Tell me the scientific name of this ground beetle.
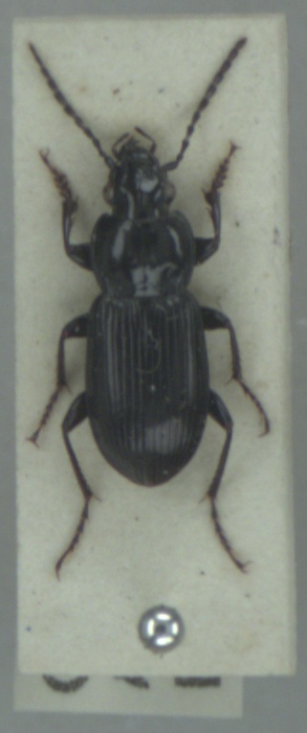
Pterostichus nigrita
